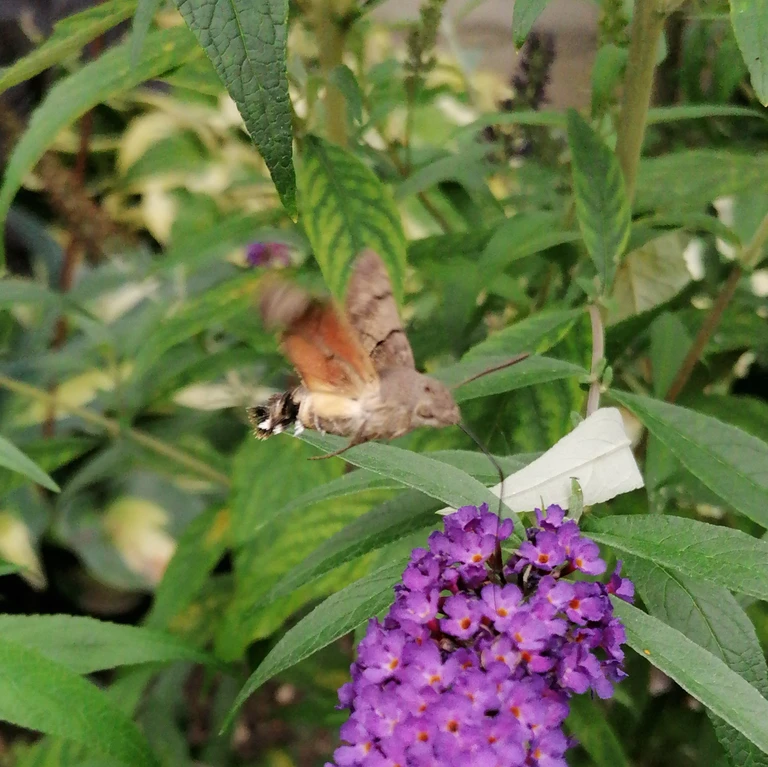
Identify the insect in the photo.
Macroglossum stellatarum
